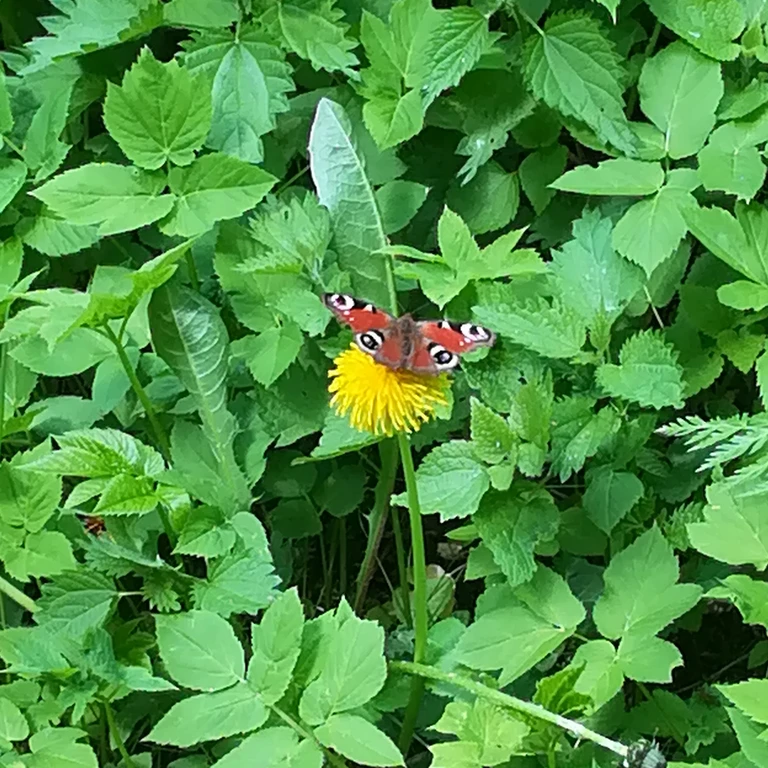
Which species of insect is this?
Aglais io
